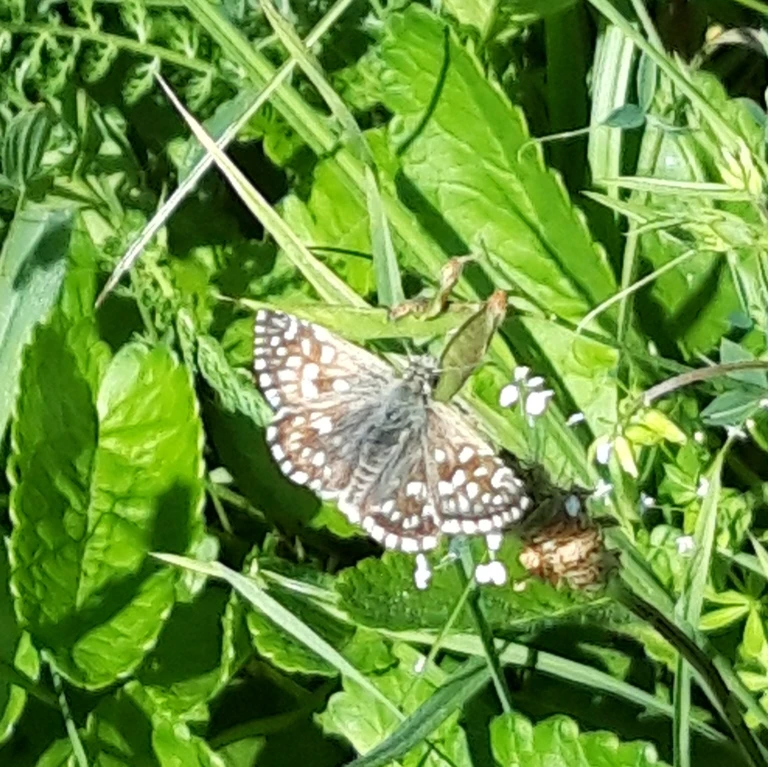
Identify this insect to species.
Pyrgus malvae
